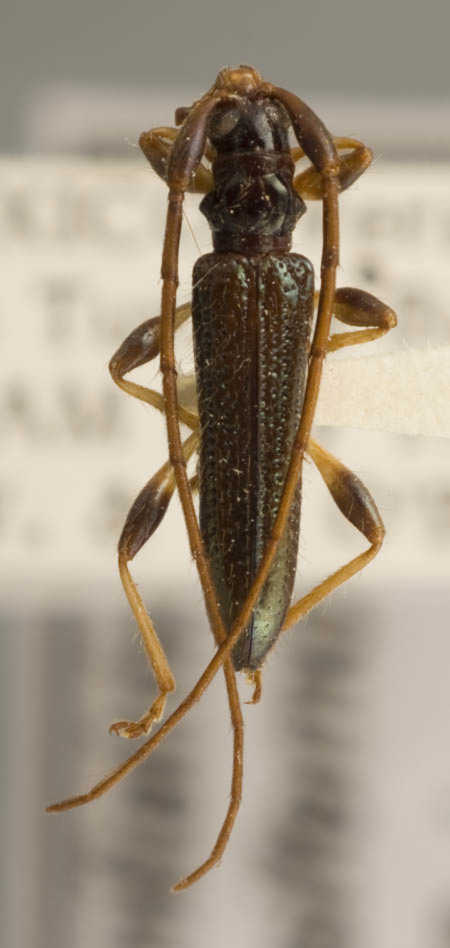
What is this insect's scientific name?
Elytrimitatrix clavata
